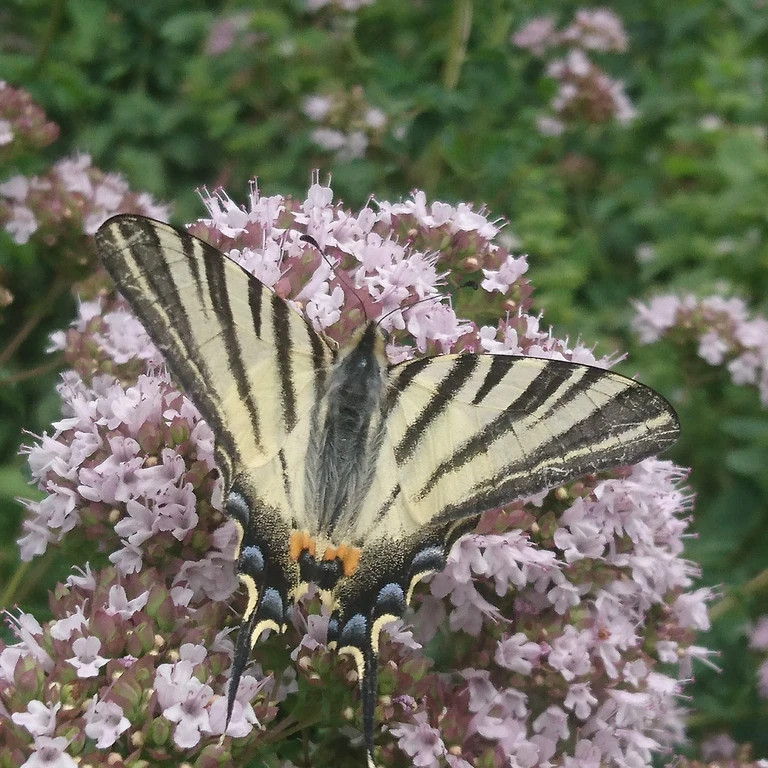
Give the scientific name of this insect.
Iphiclides podalirius
